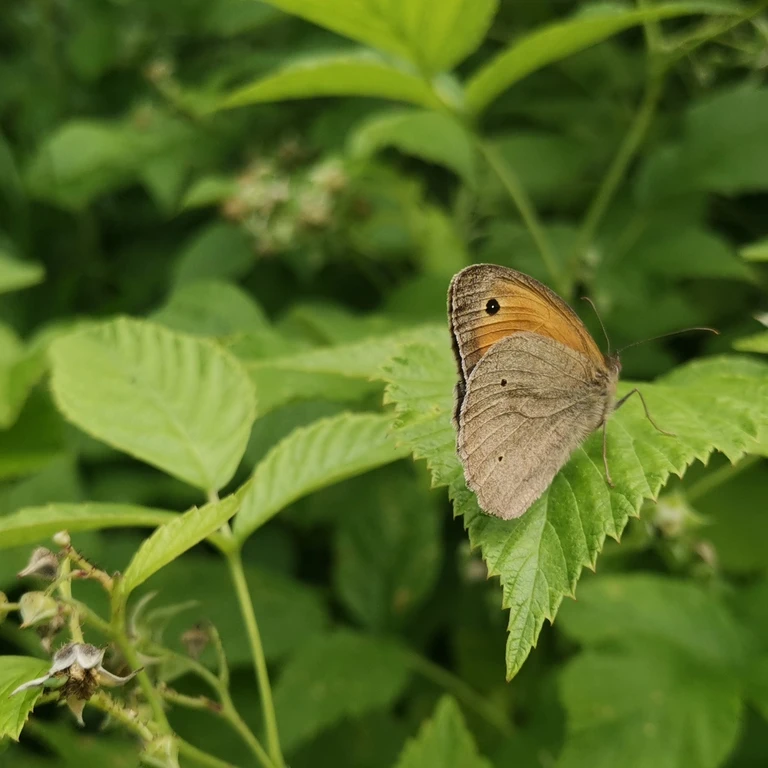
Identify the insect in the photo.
Maniola jurtina
